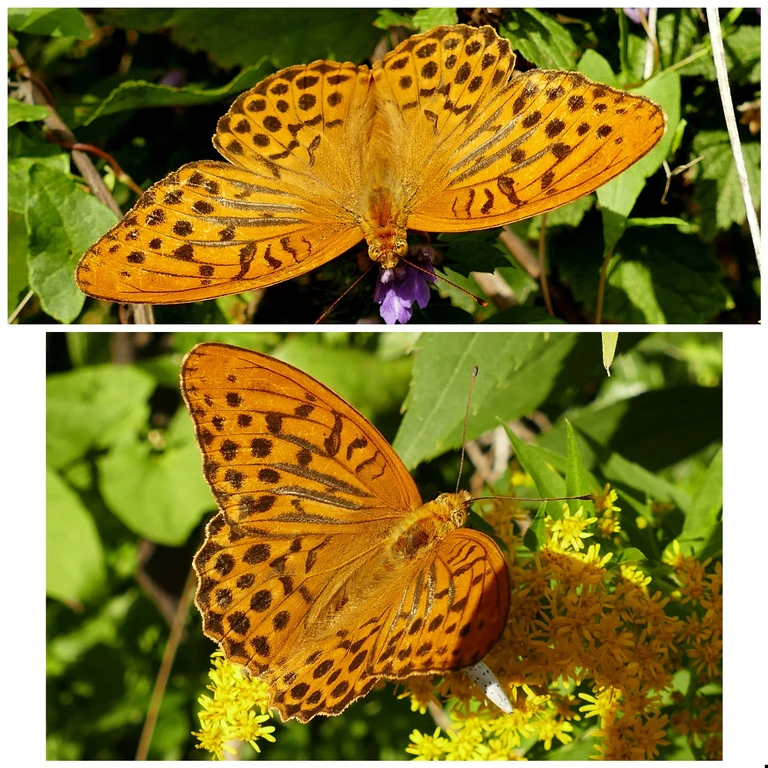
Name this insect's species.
Argynnis paphia
